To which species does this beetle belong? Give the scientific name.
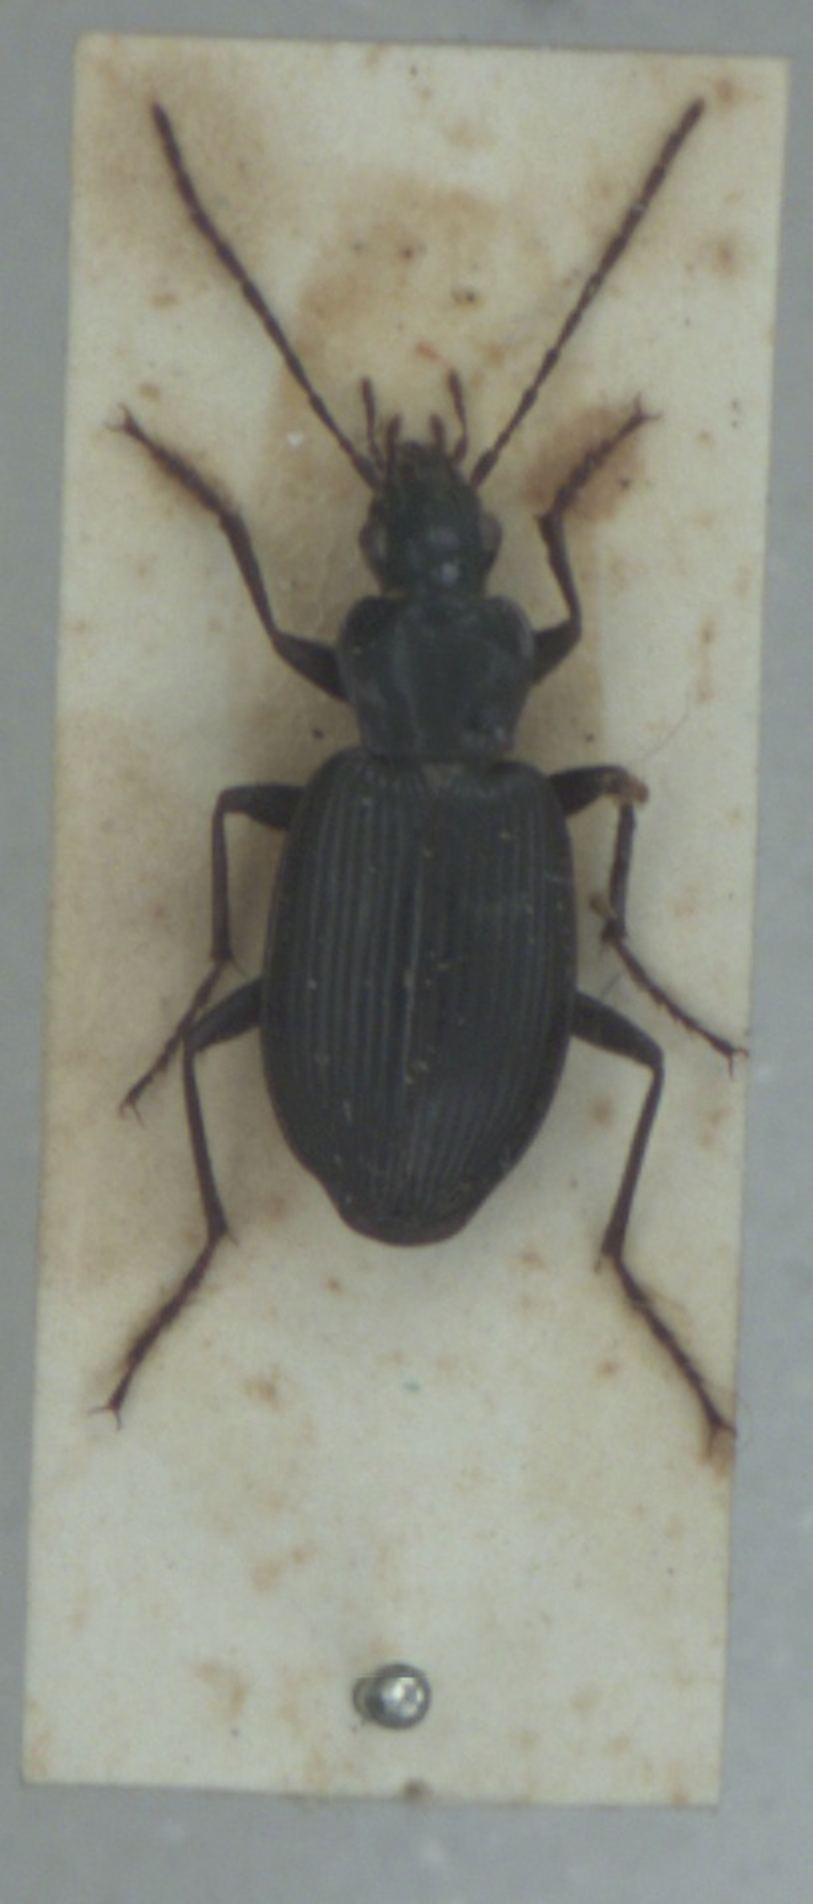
Platynus assimilis
